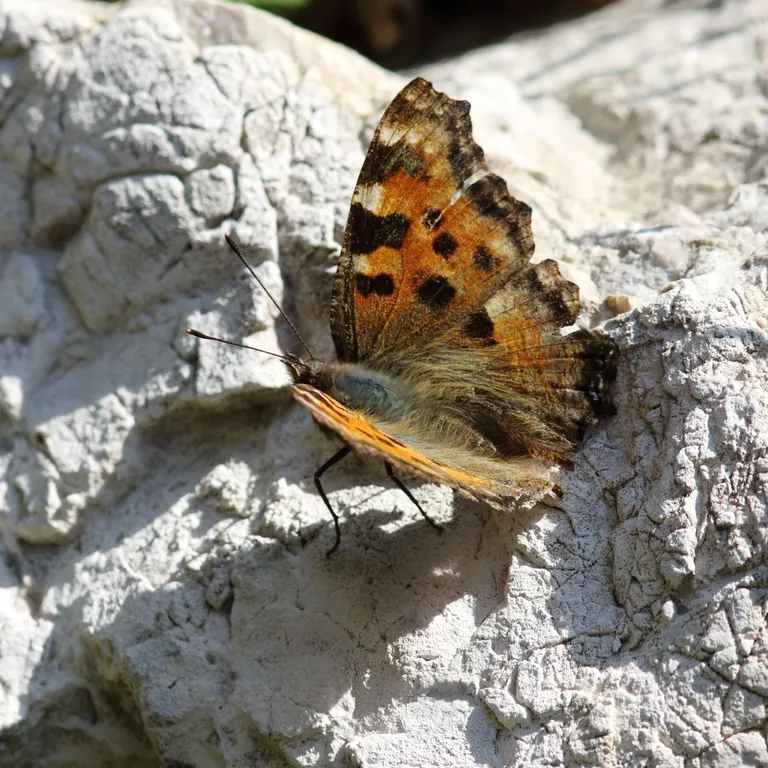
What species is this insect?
Nymphalis polychloros
